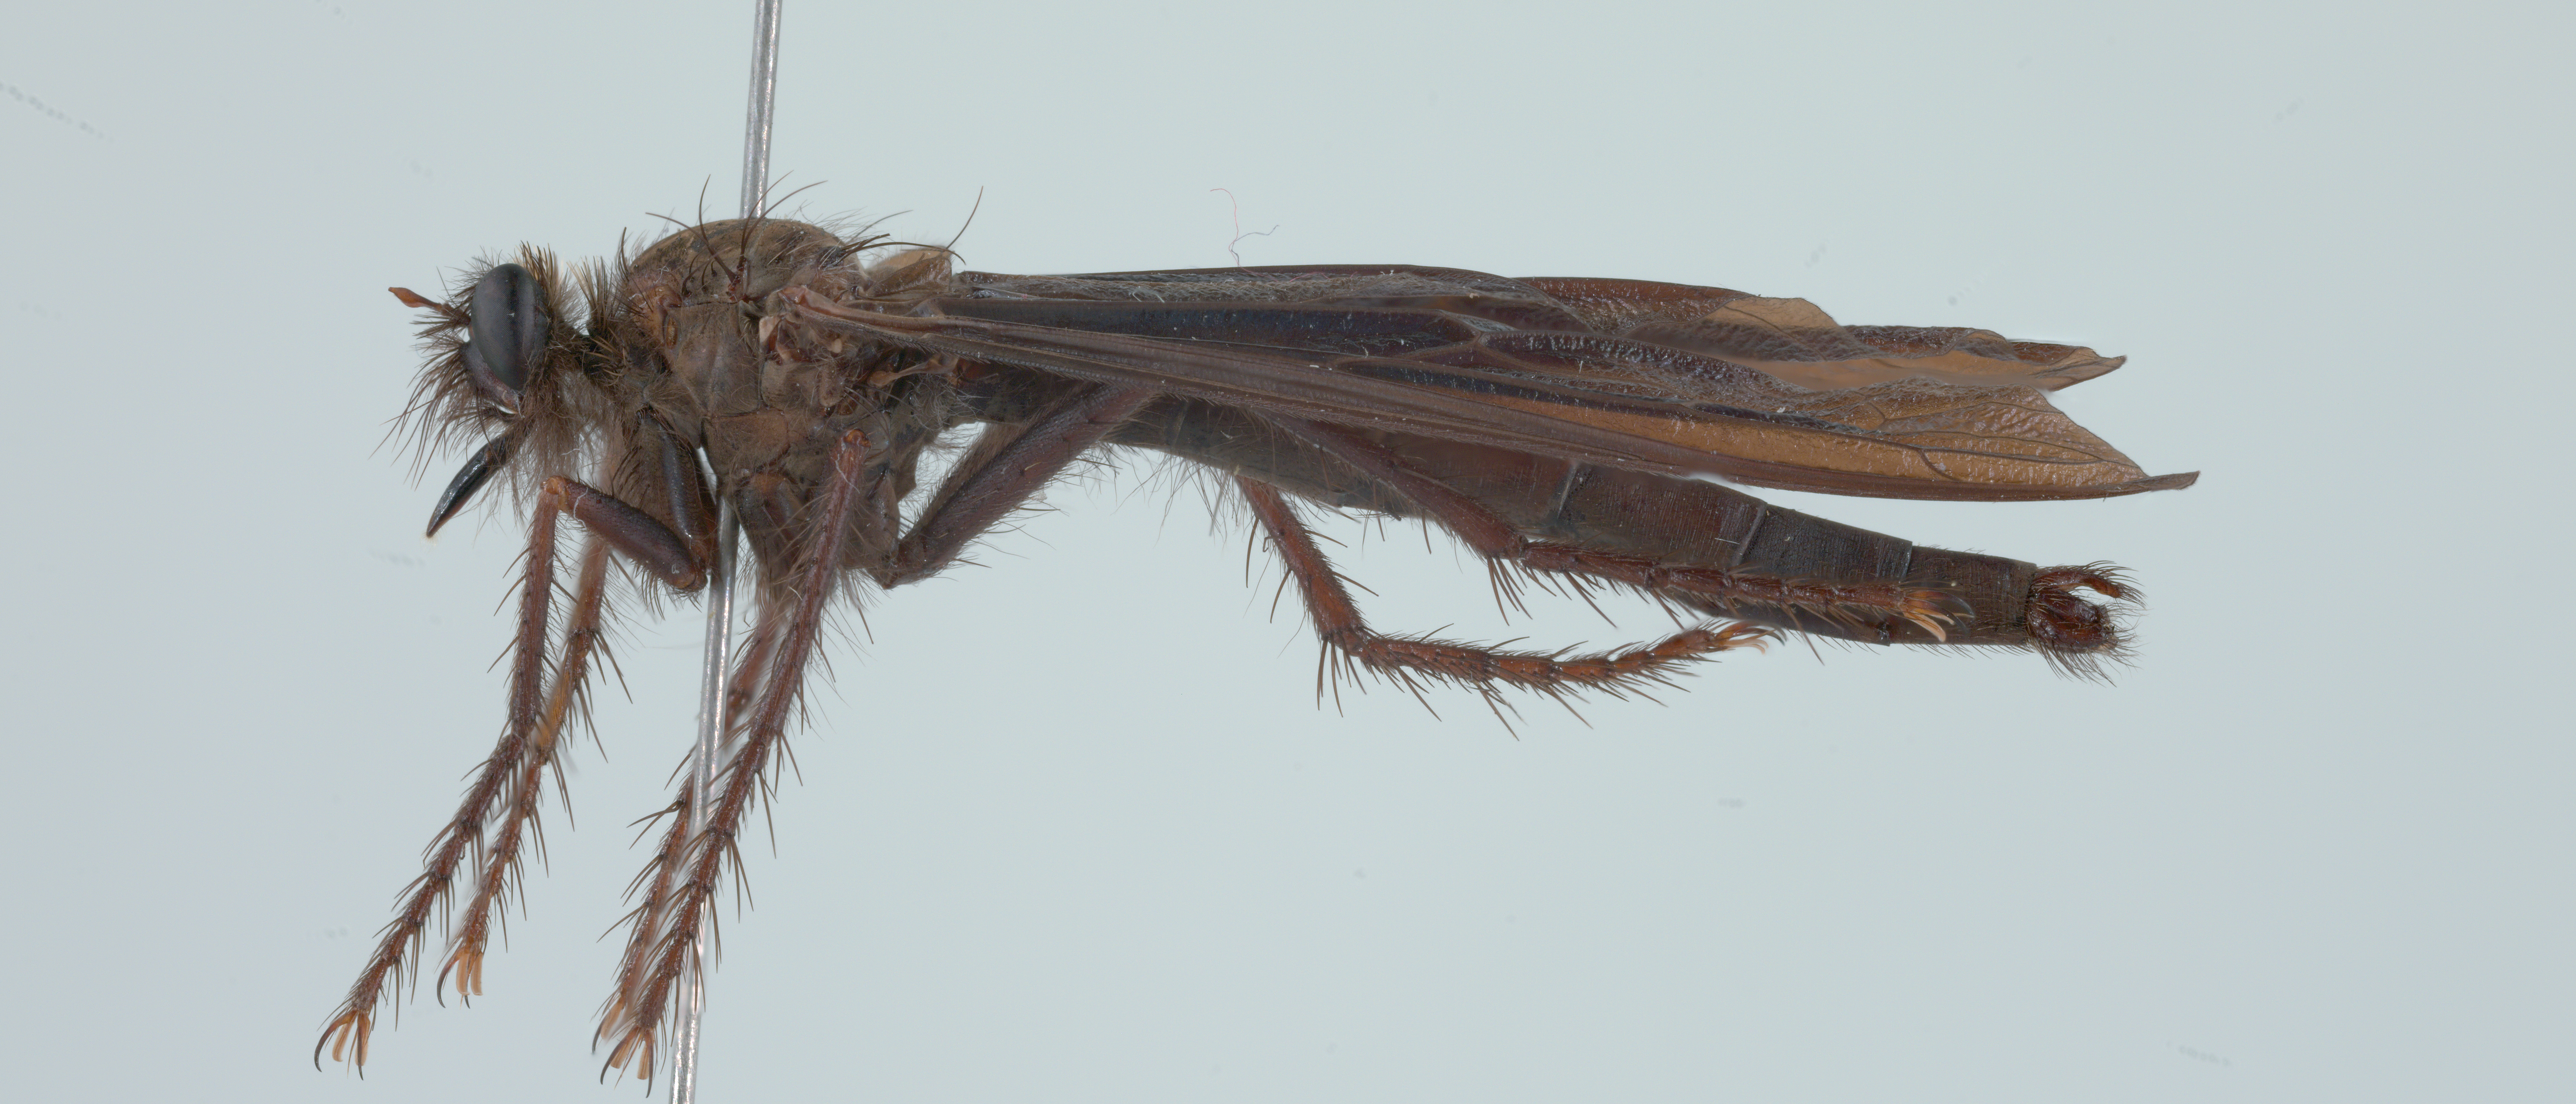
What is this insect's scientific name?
Daspletis vespertilio
